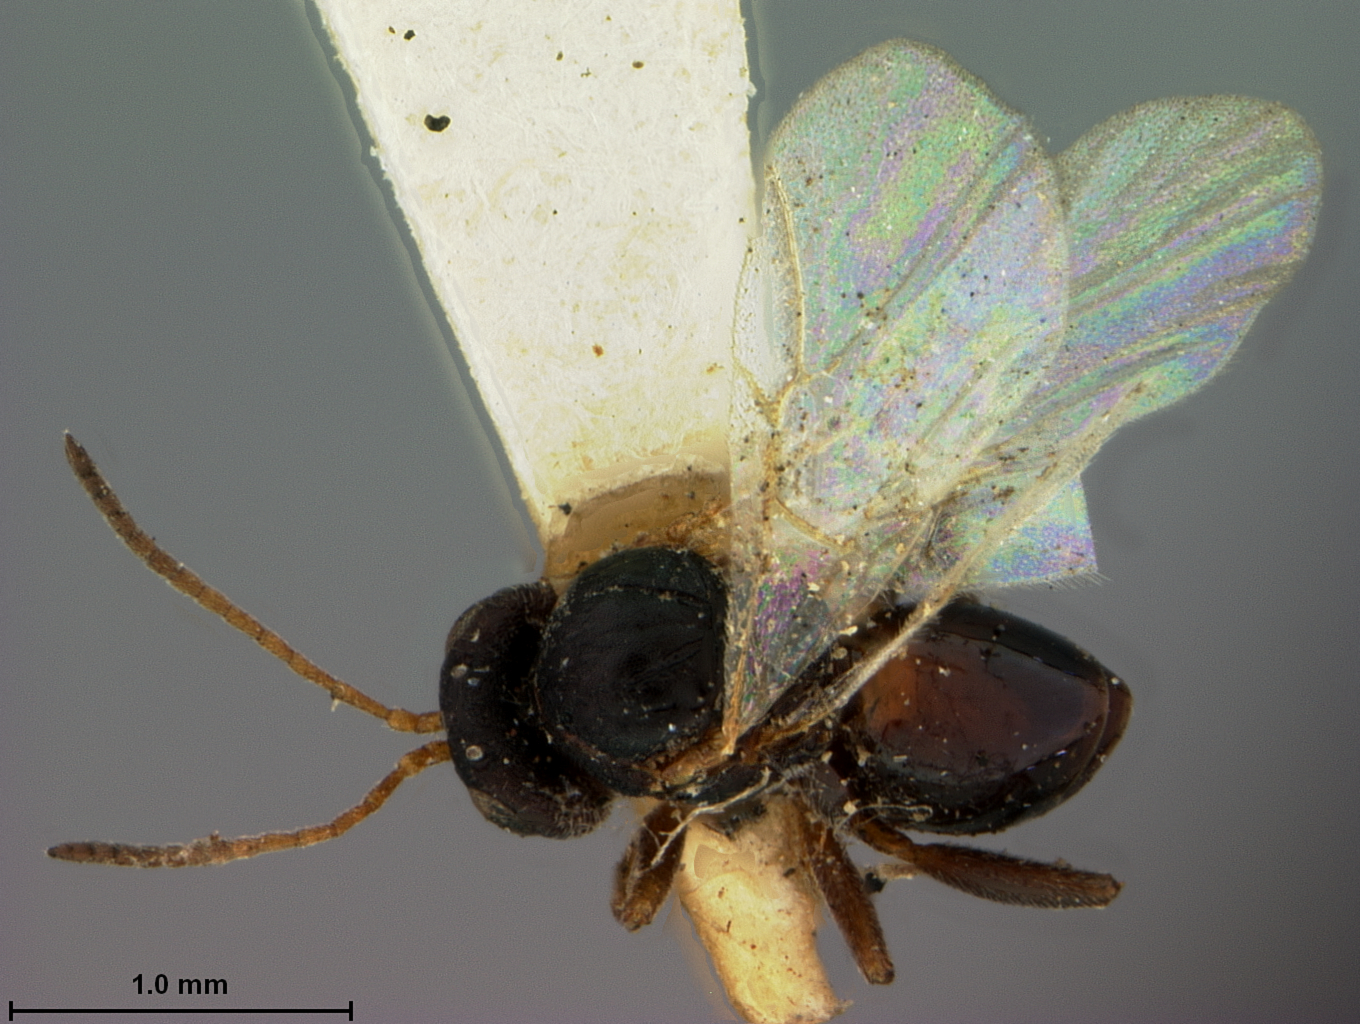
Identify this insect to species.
Cynips quercus
